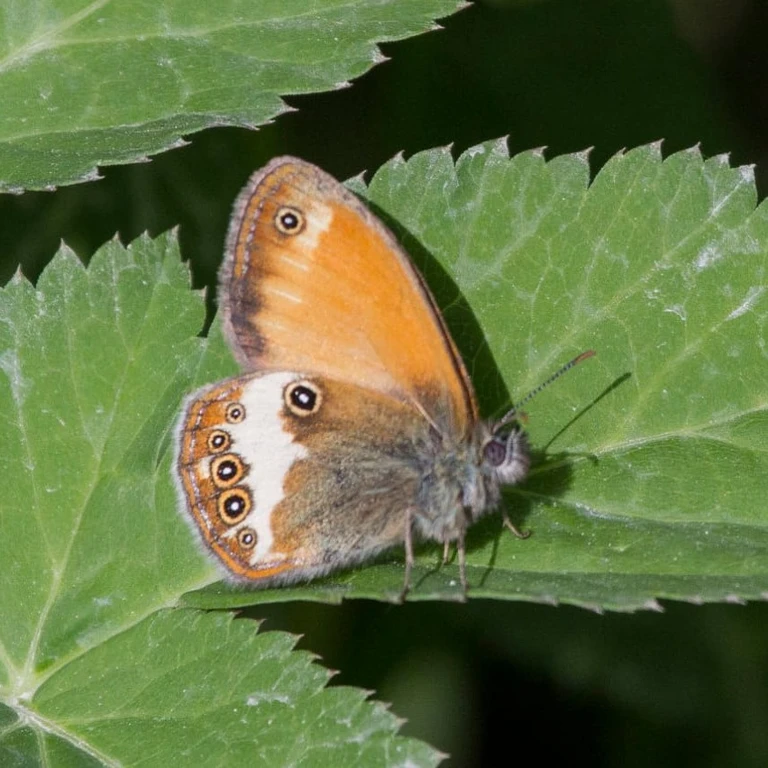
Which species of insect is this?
Coenonympha arcania
